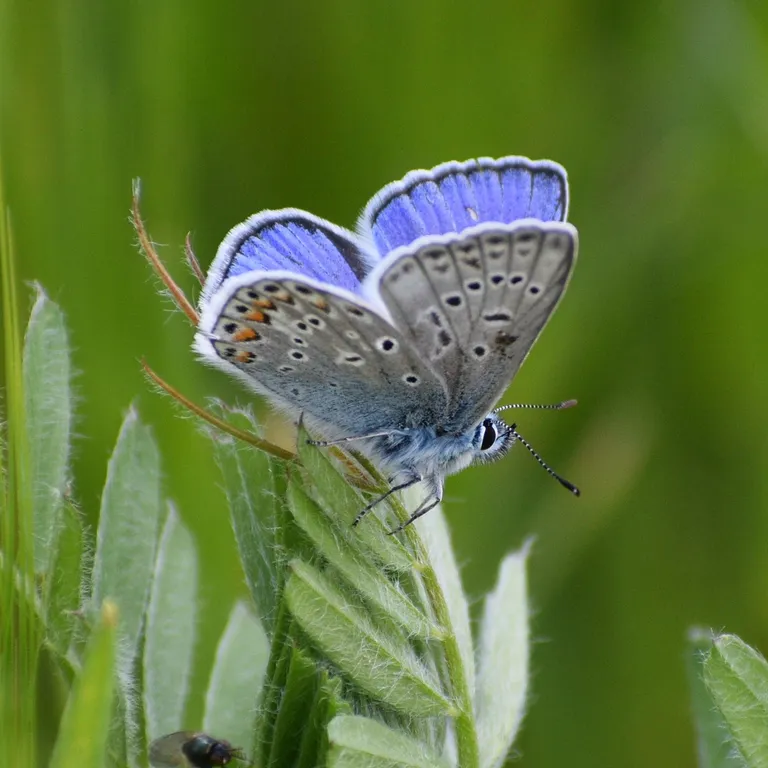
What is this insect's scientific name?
Polyommatus icarus
